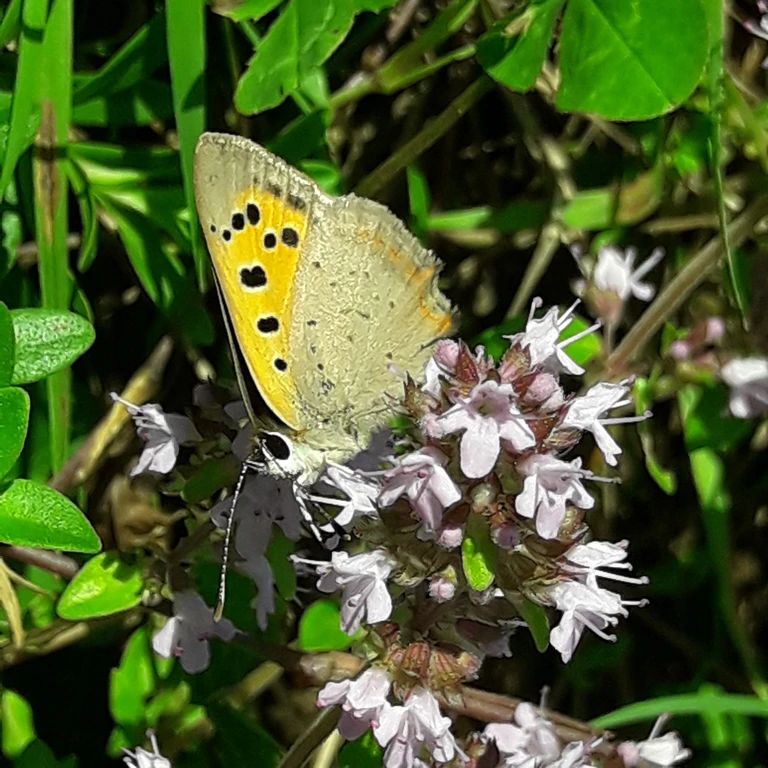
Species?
Lycaena phlaeas
